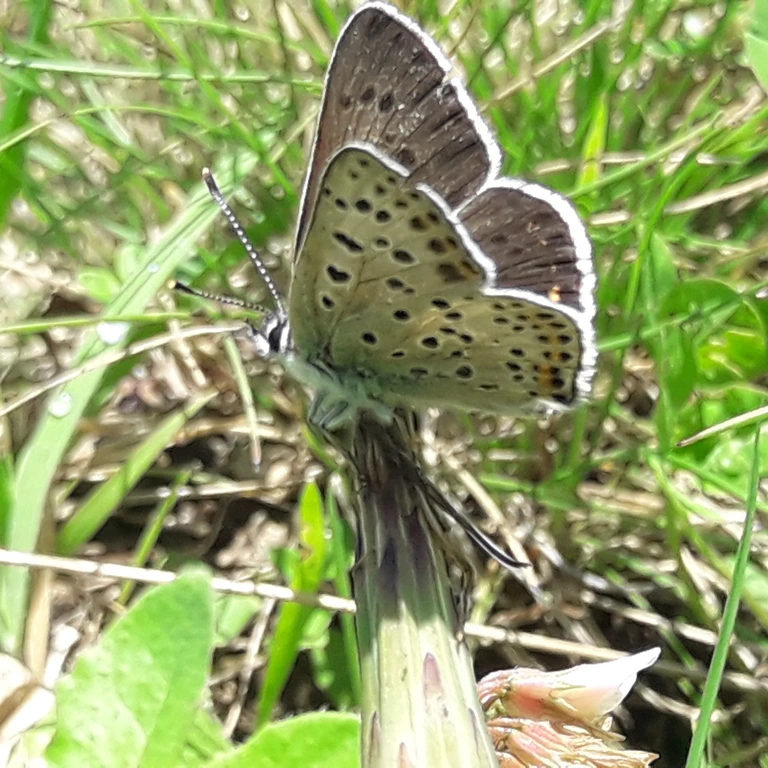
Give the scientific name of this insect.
Lycaena tityrus (also Loweia tityrus)
